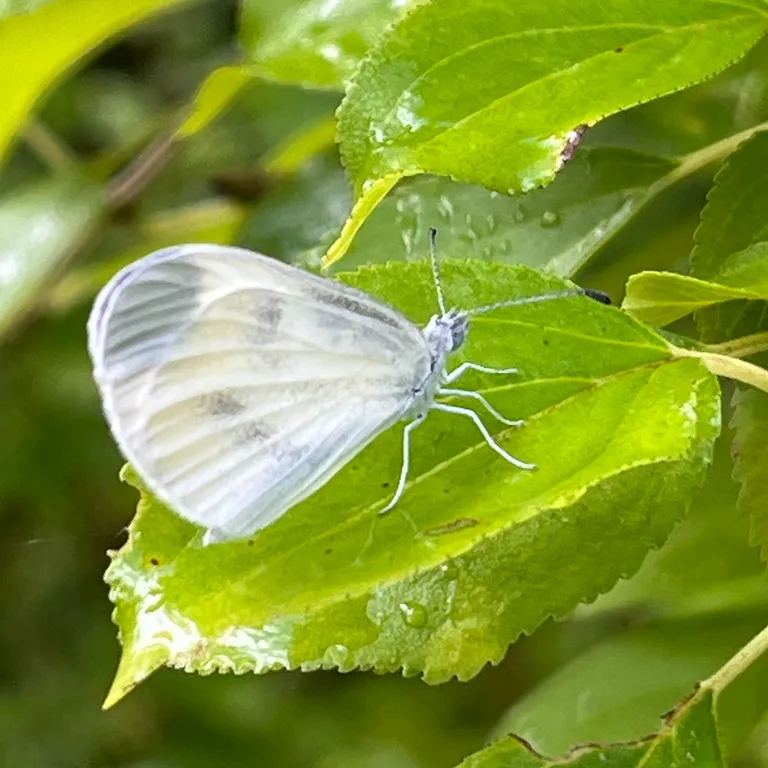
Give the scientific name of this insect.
Leptidea sinapis/juvernica
